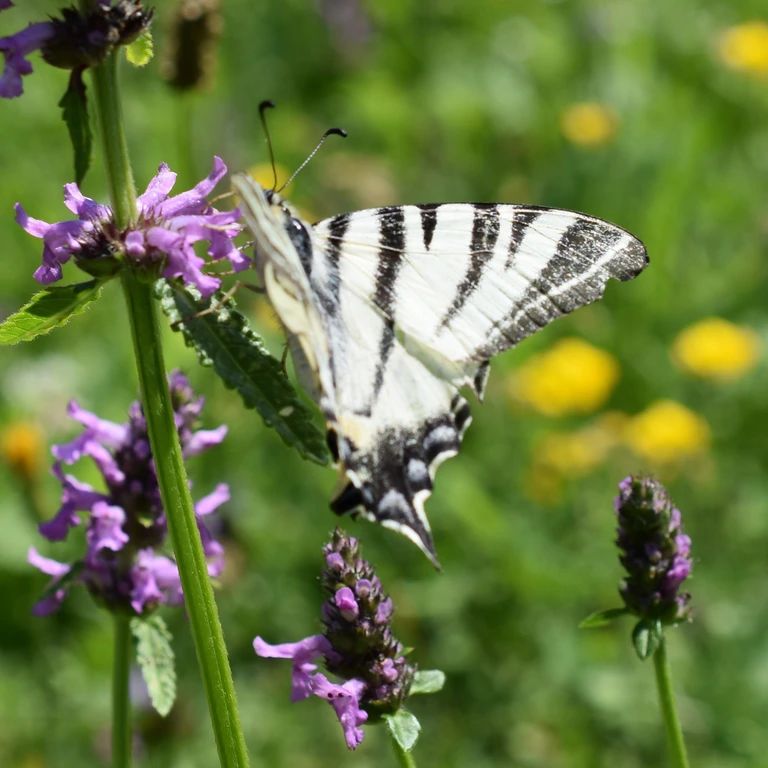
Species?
Iphiclides podalirius
